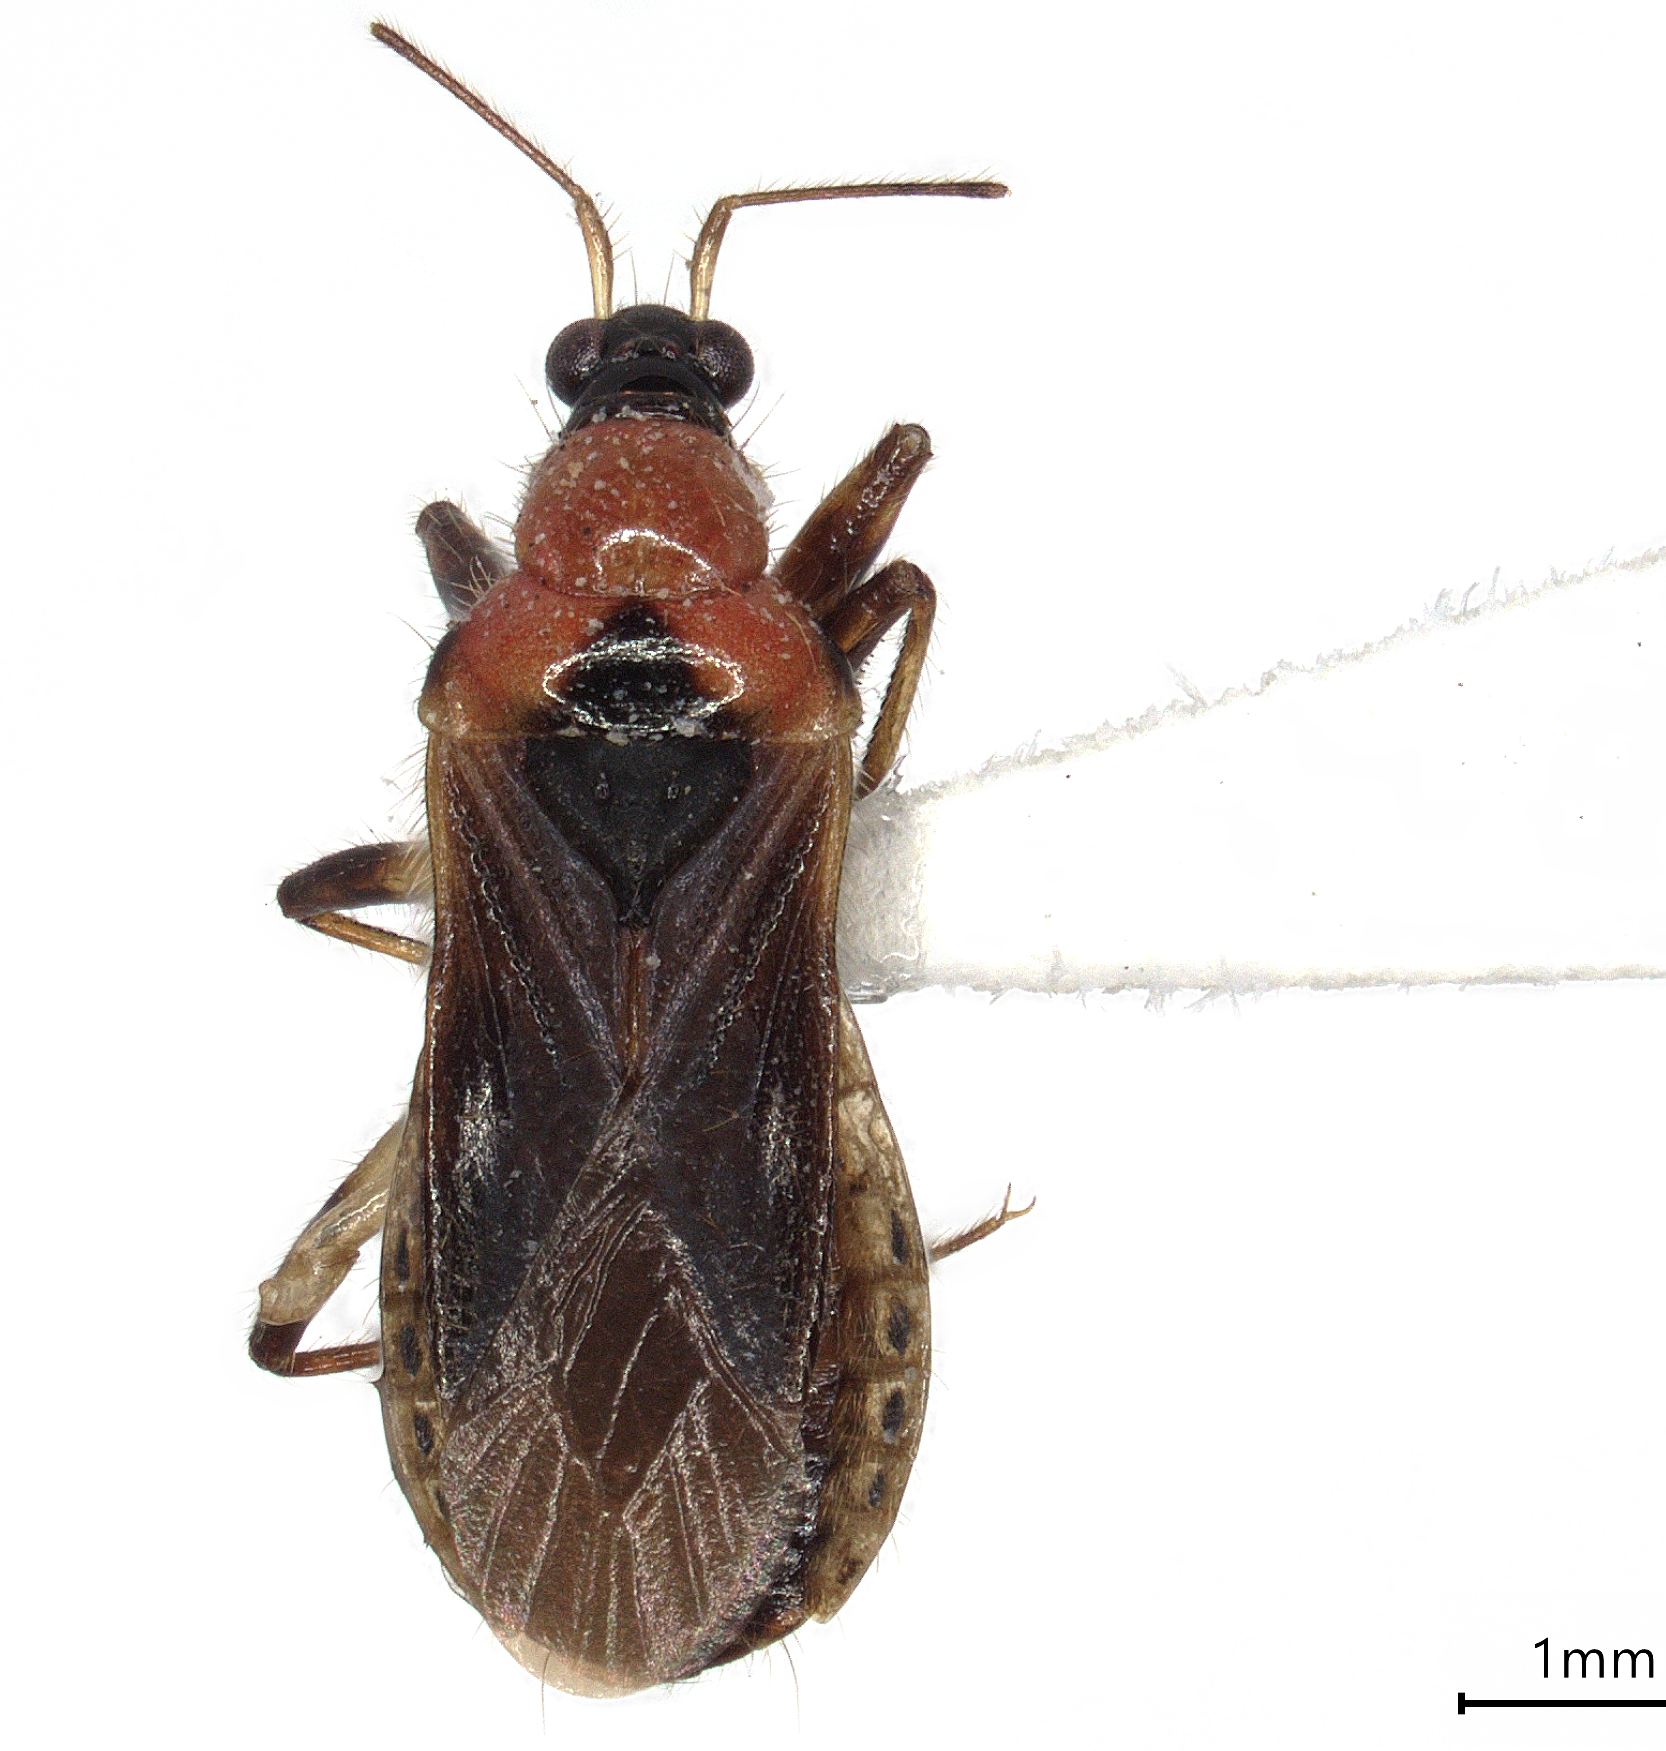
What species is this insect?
Alloeorhynchus trimacula
